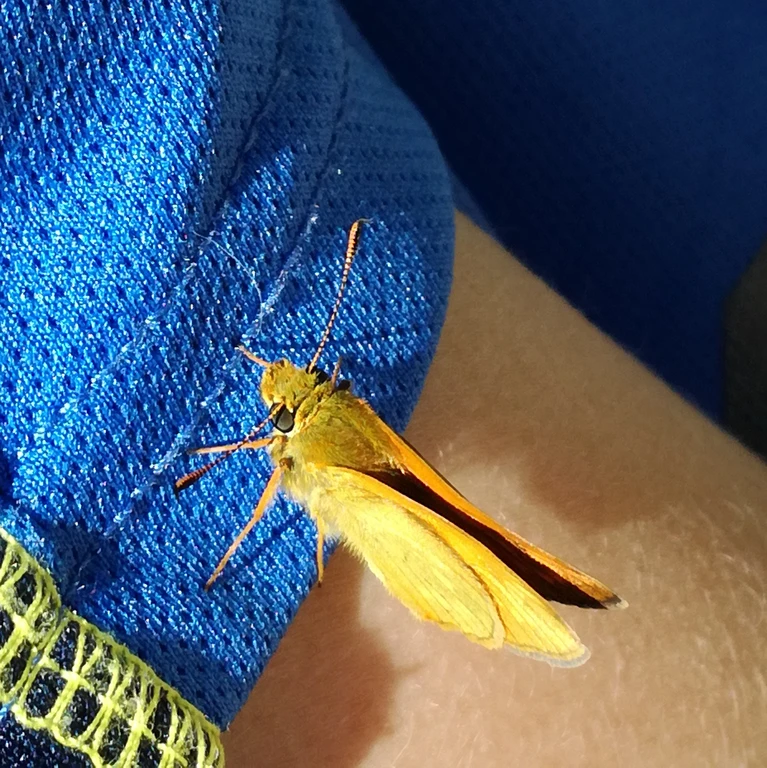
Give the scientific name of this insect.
Ochlodes sylvanus (also Ochlodes venata)
